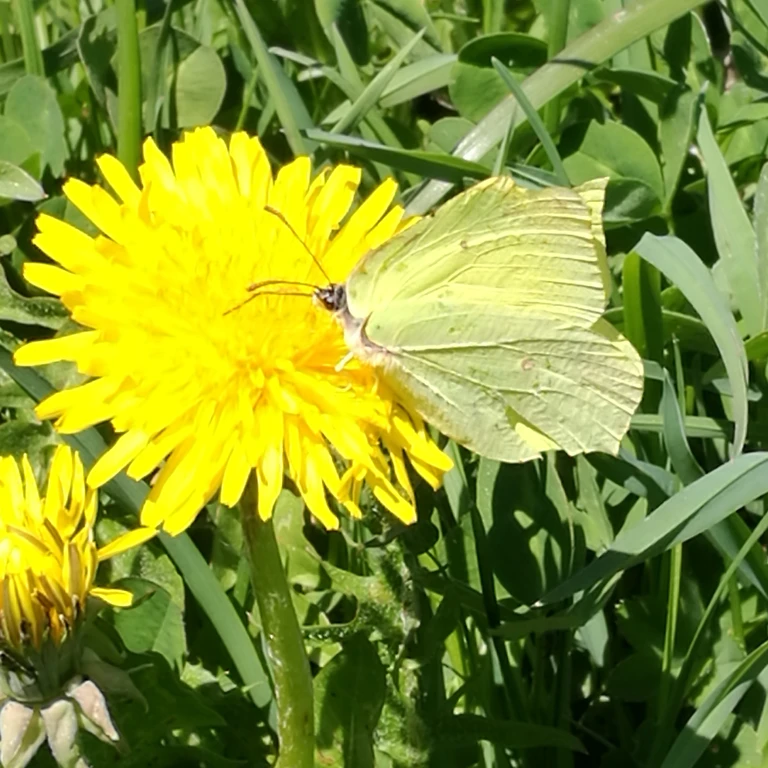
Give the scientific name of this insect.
Gonepteryx rhamni
